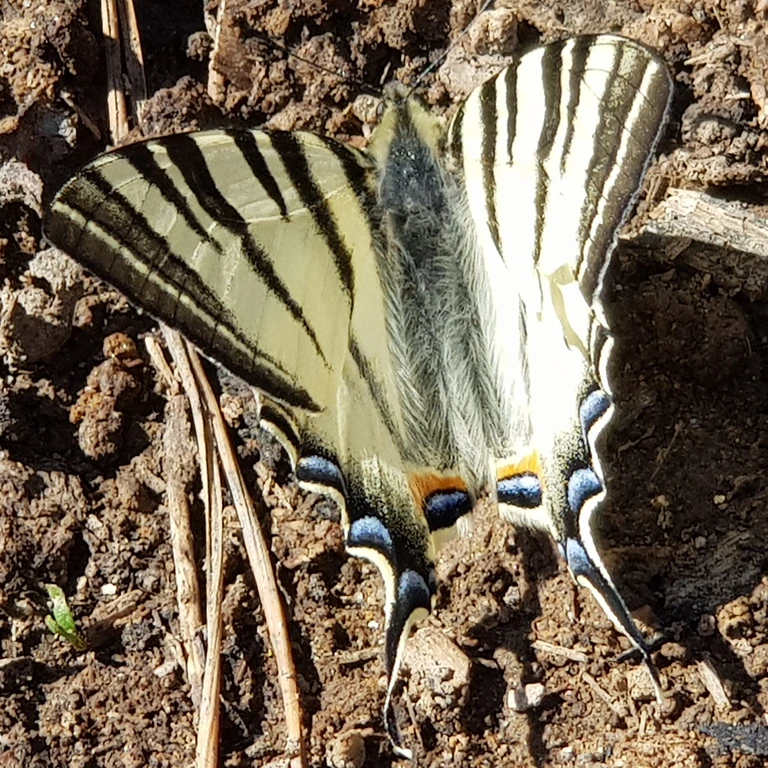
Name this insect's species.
Iphiclides podalirius
